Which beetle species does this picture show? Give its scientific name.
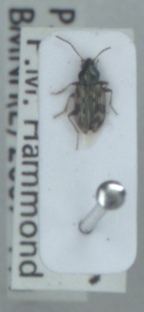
Bembidion semipunctatum
